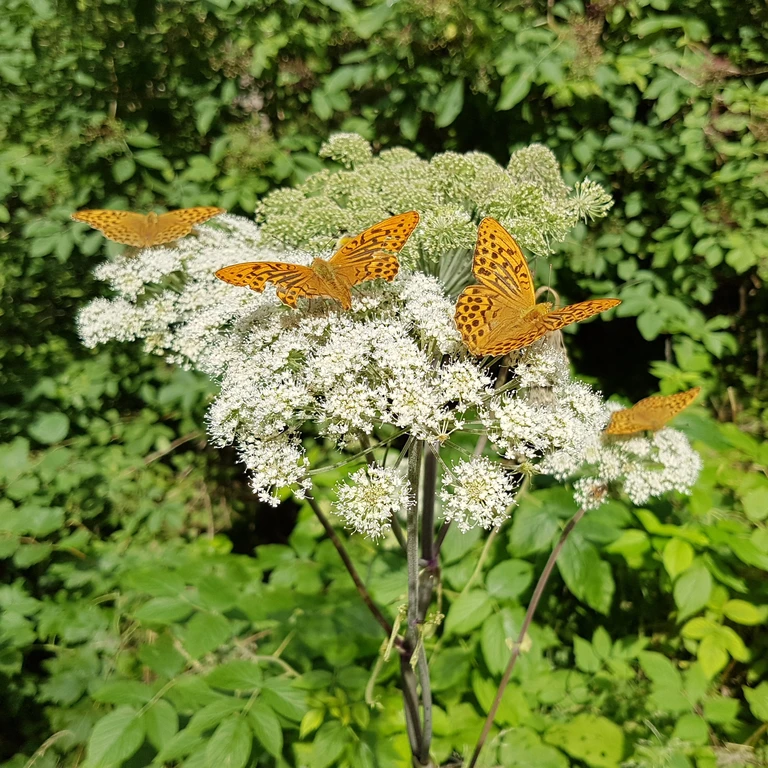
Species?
Argynnis paphia
